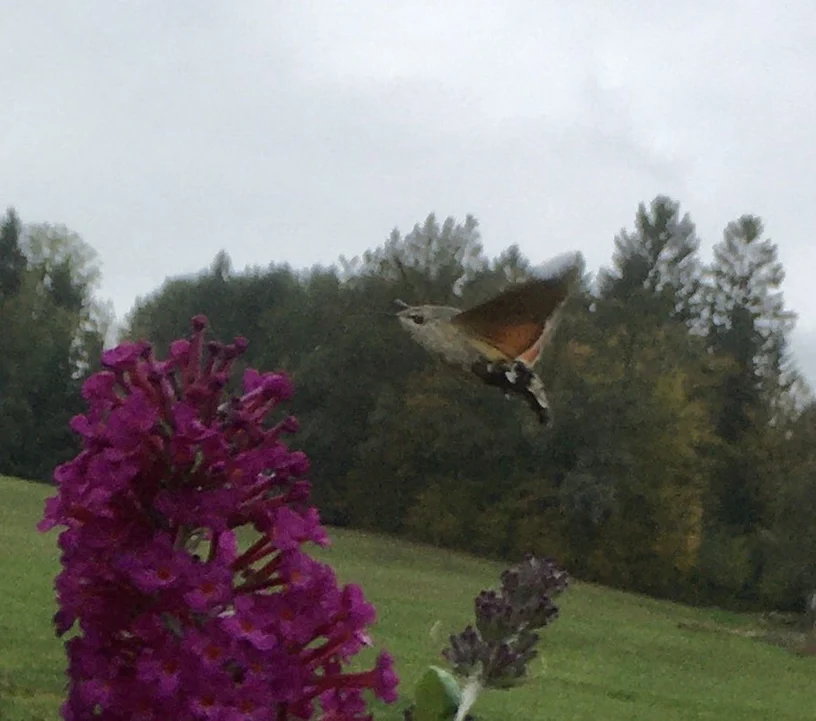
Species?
Macroglossum stellatarum
